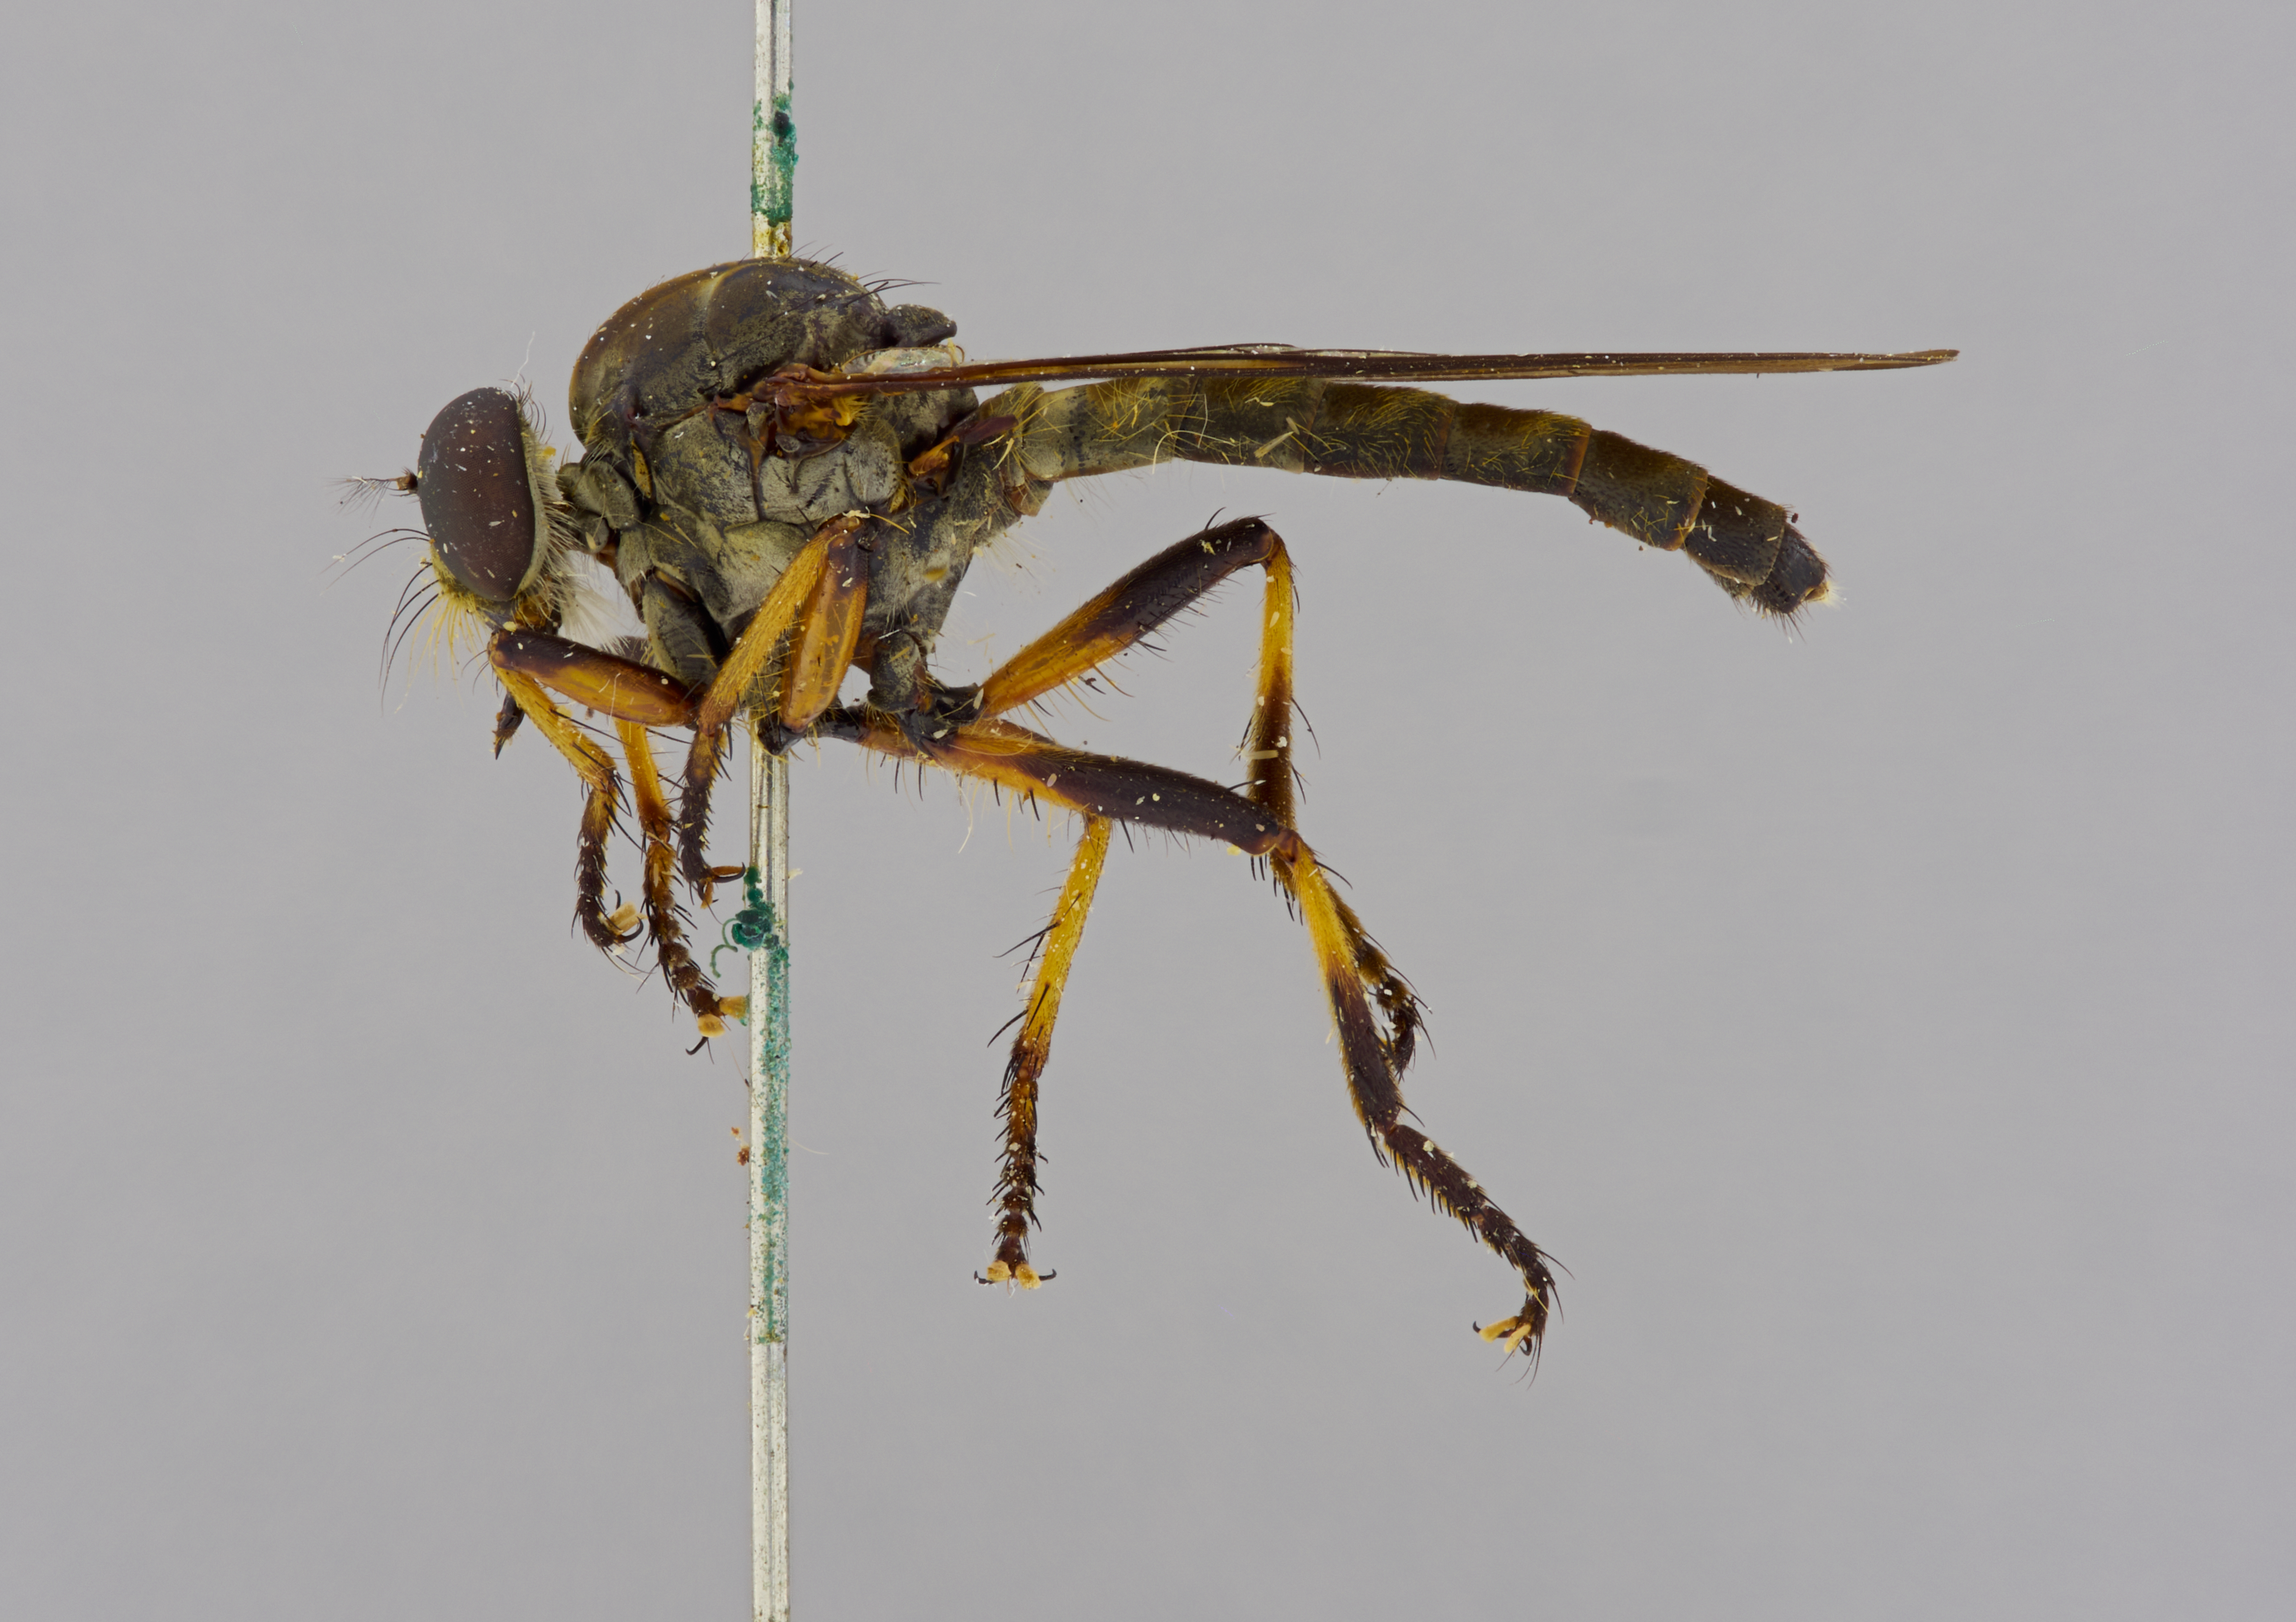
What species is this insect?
Ommatius episkeris
